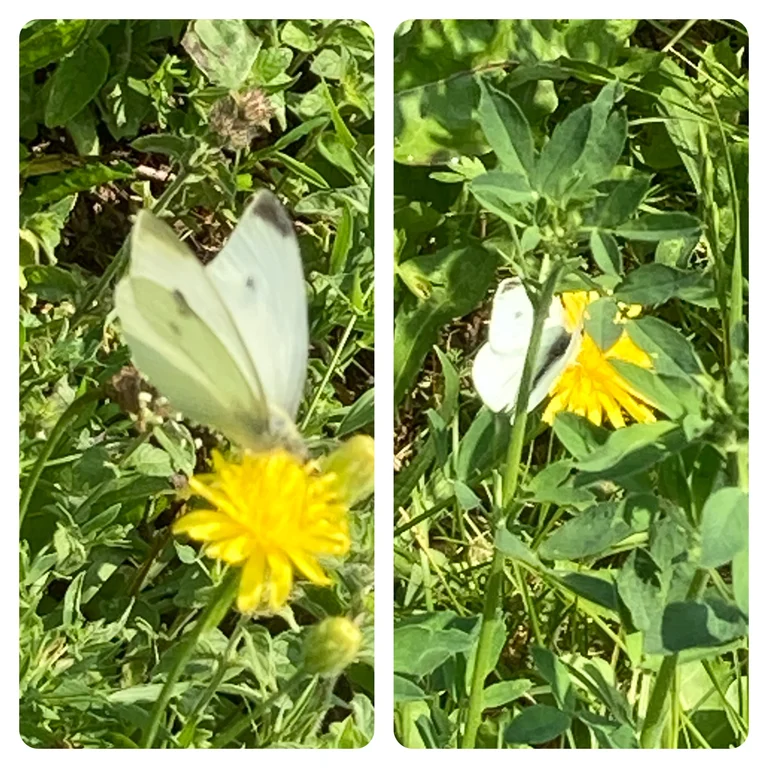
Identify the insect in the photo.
Pieris rapae
